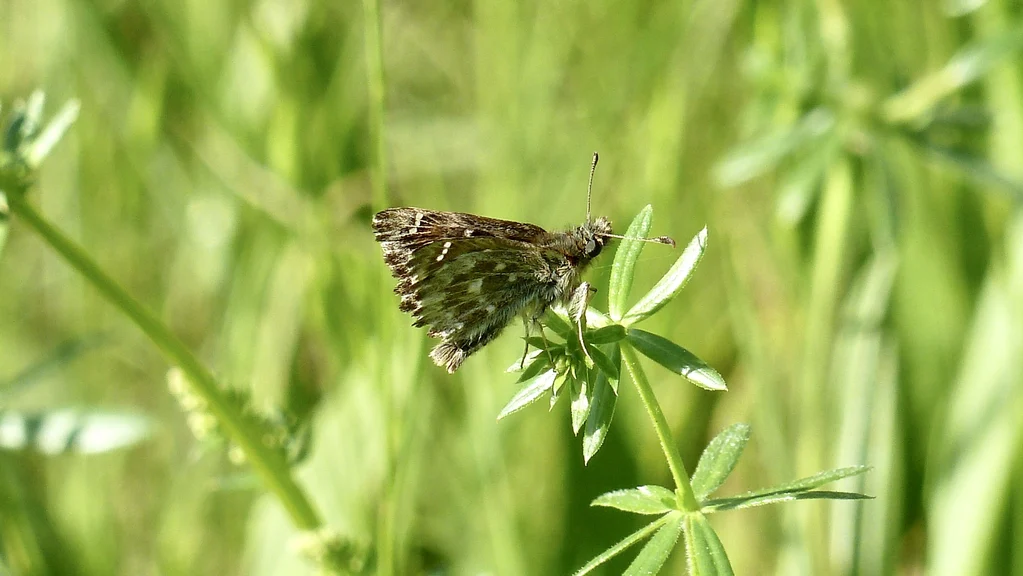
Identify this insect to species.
Carcharodus alceae
